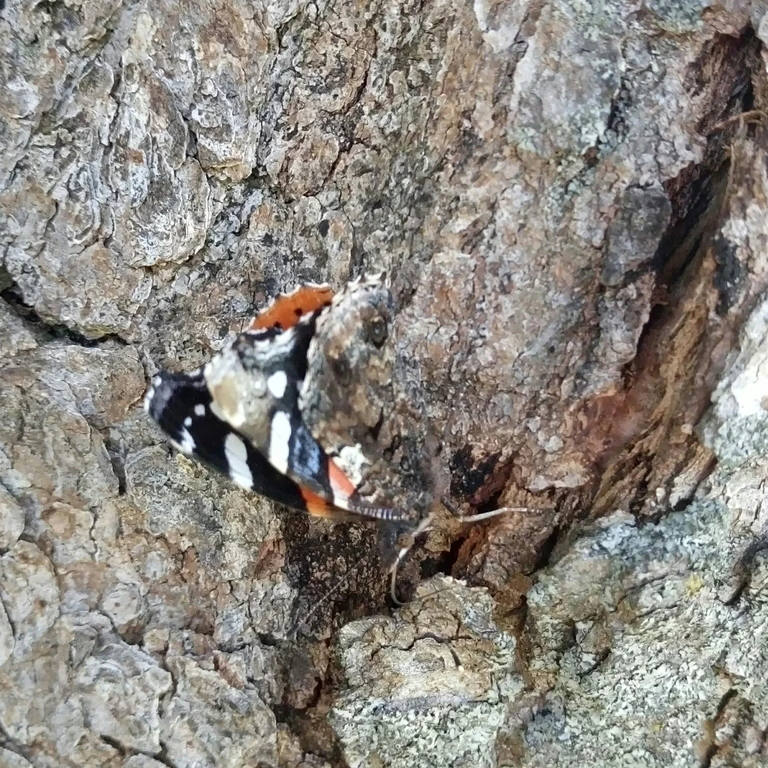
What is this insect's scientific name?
Vanessa atalanta
